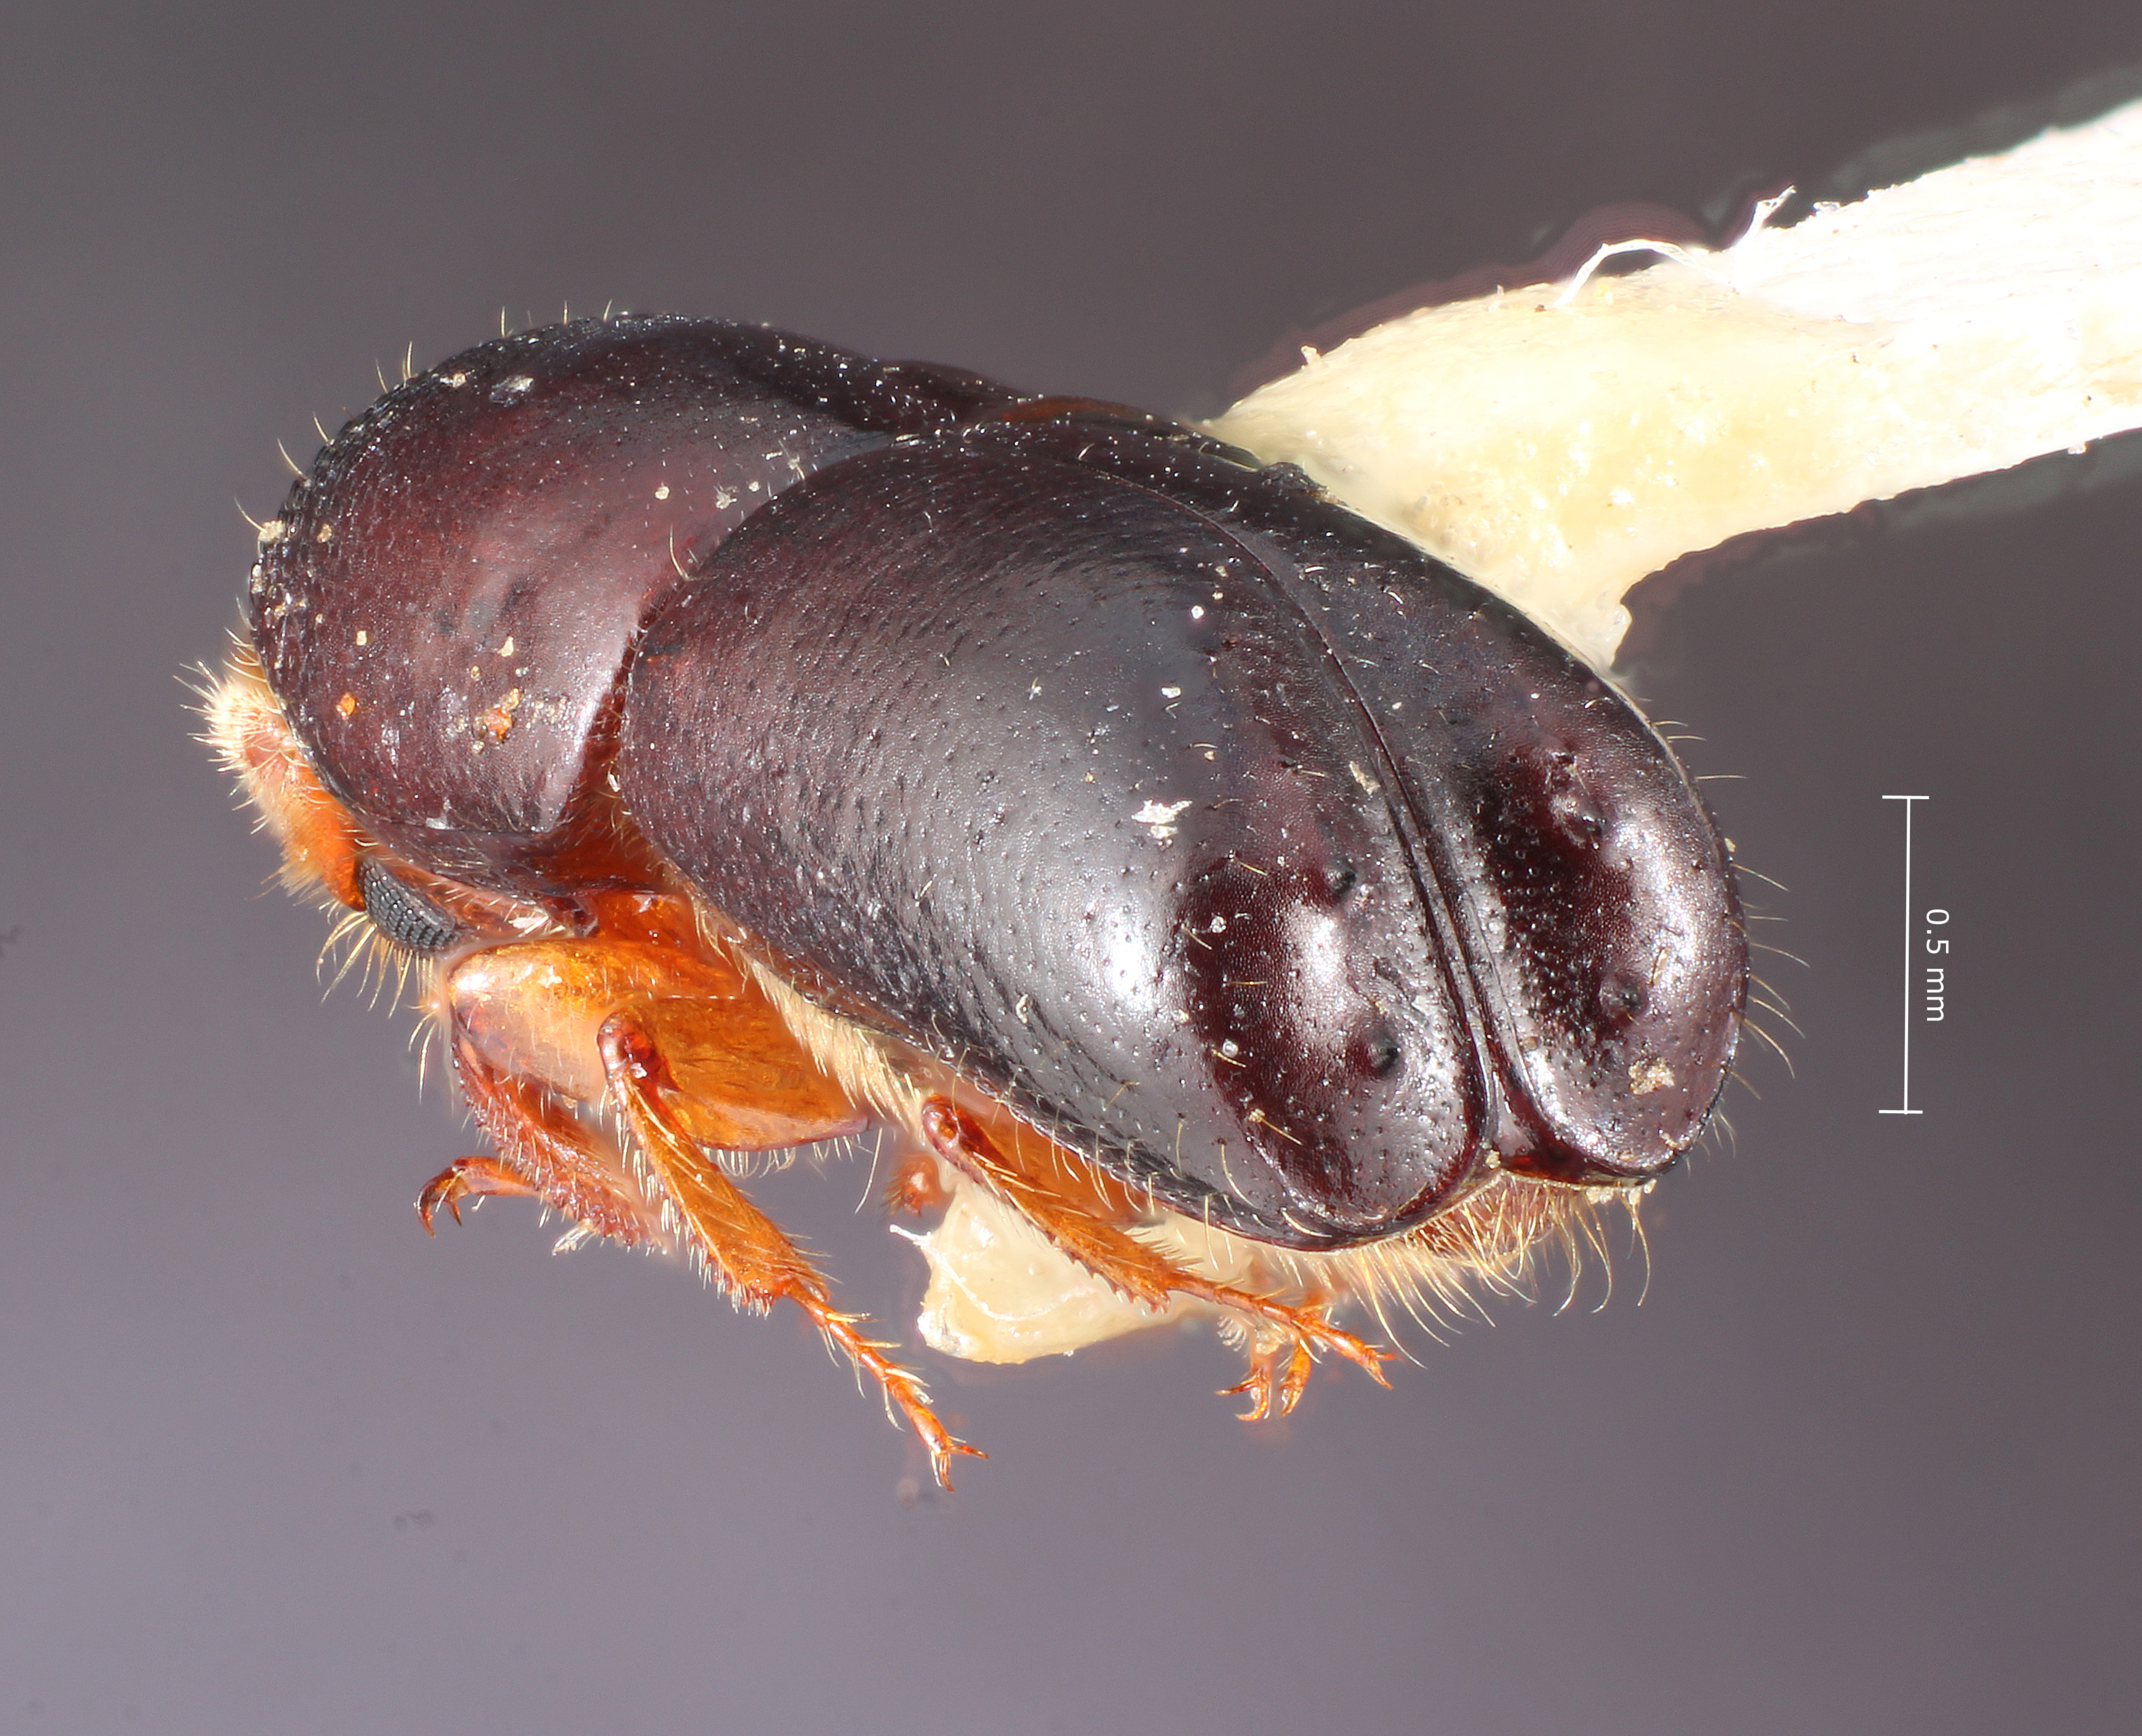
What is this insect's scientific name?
Monarthrum difficile
